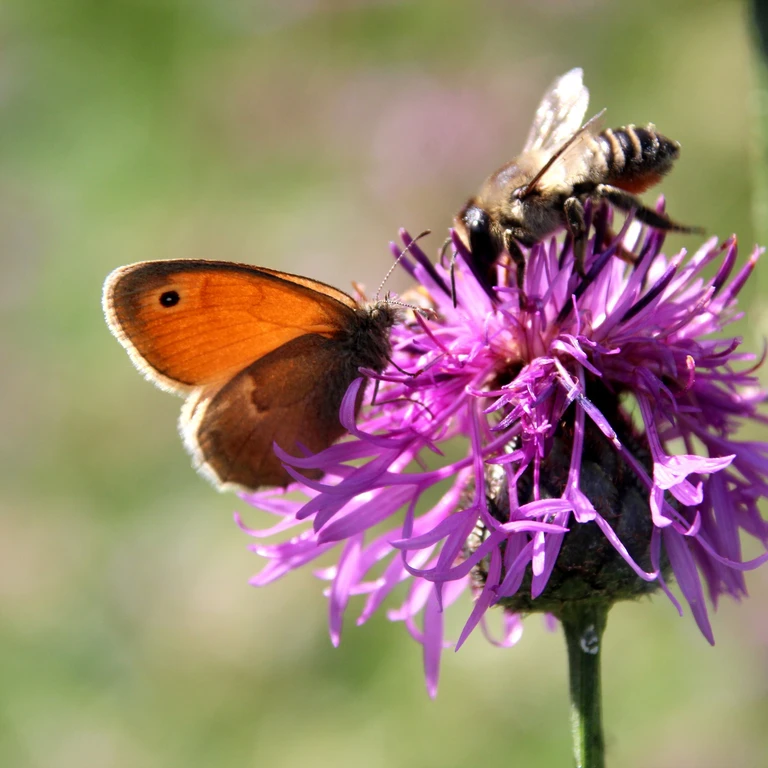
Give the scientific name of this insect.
Coenonympha pamphilus
